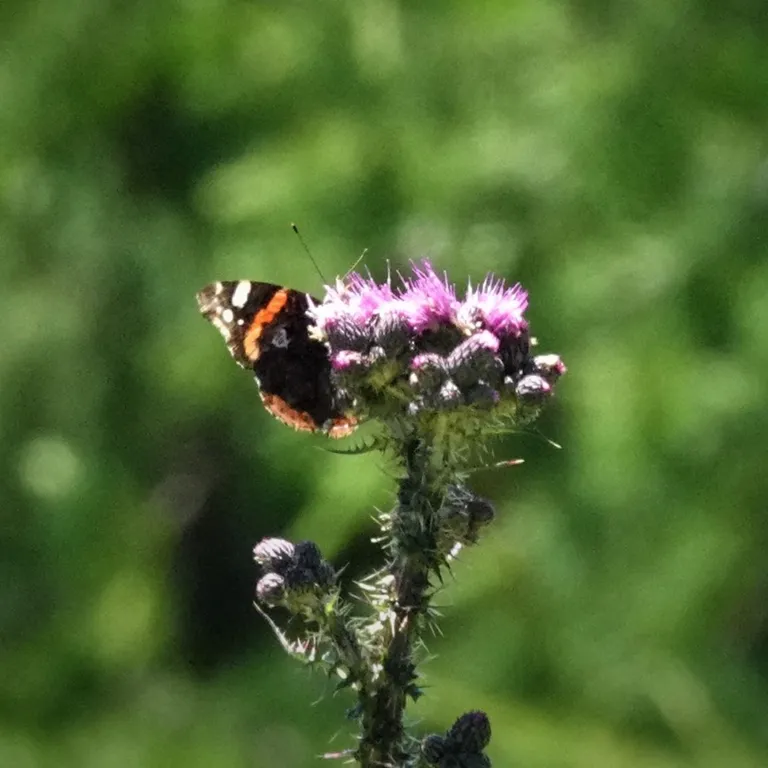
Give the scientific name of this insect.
Vanessa atalanta
